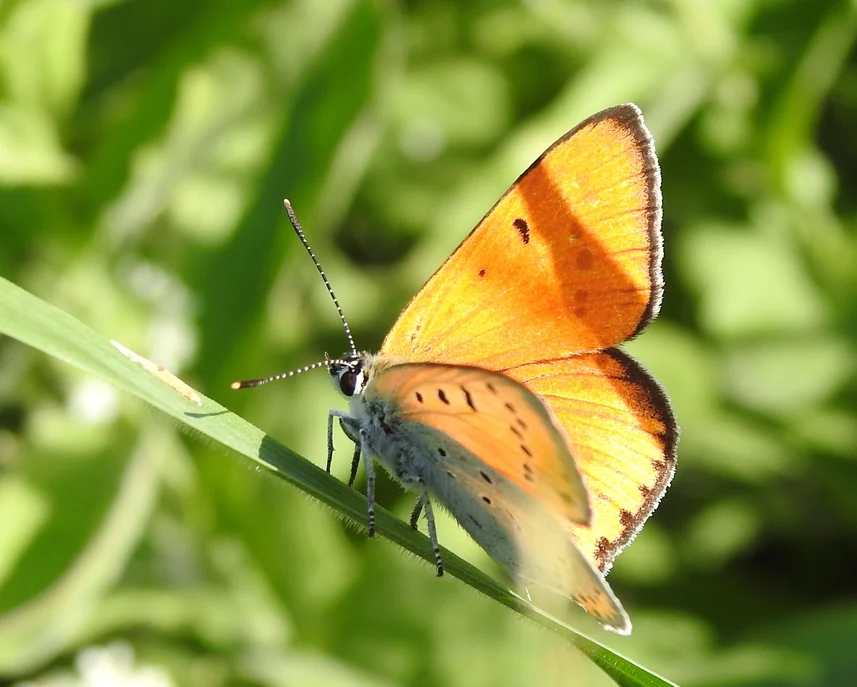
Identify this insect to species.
Lycaena dispar
